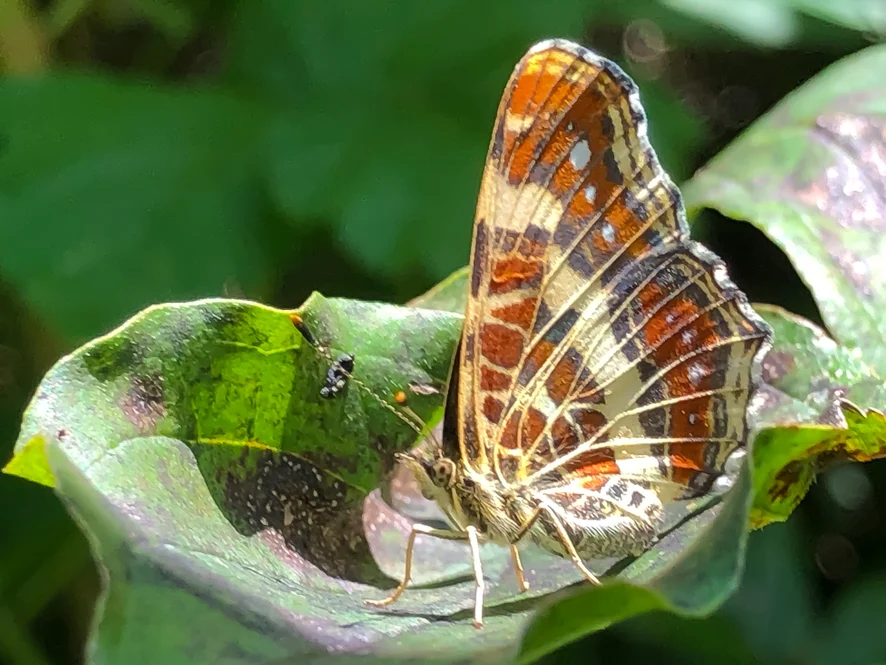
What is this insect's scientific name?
Araschnia levana
